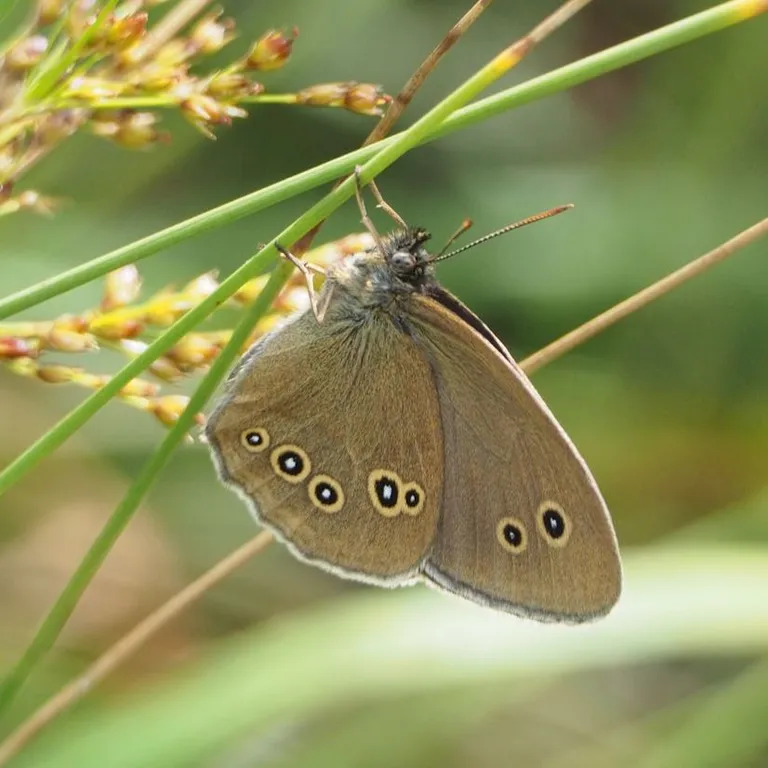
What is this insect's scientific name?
Aphantopus hyperantus
